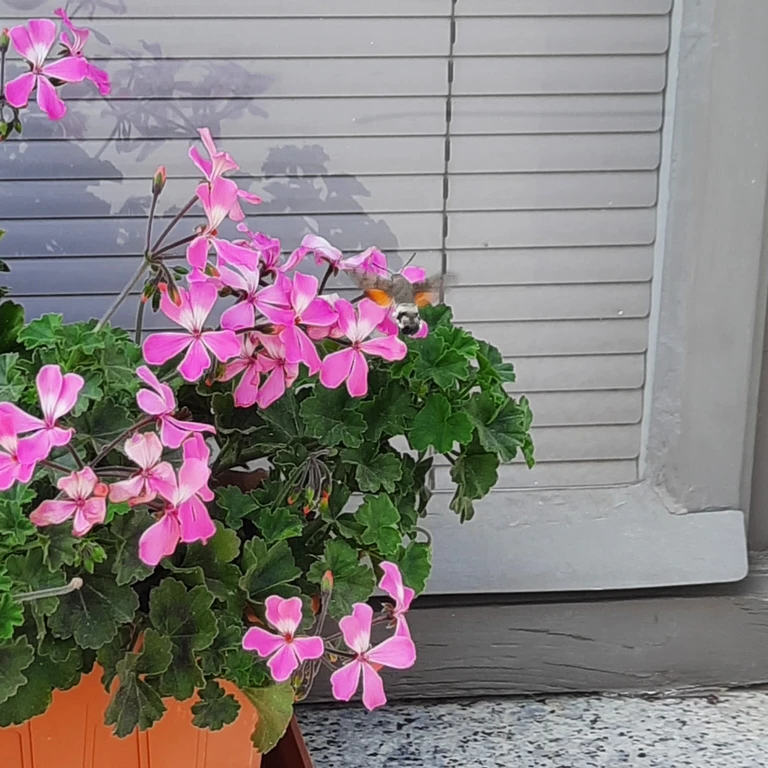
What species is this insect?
Macroglossum stellatarum
